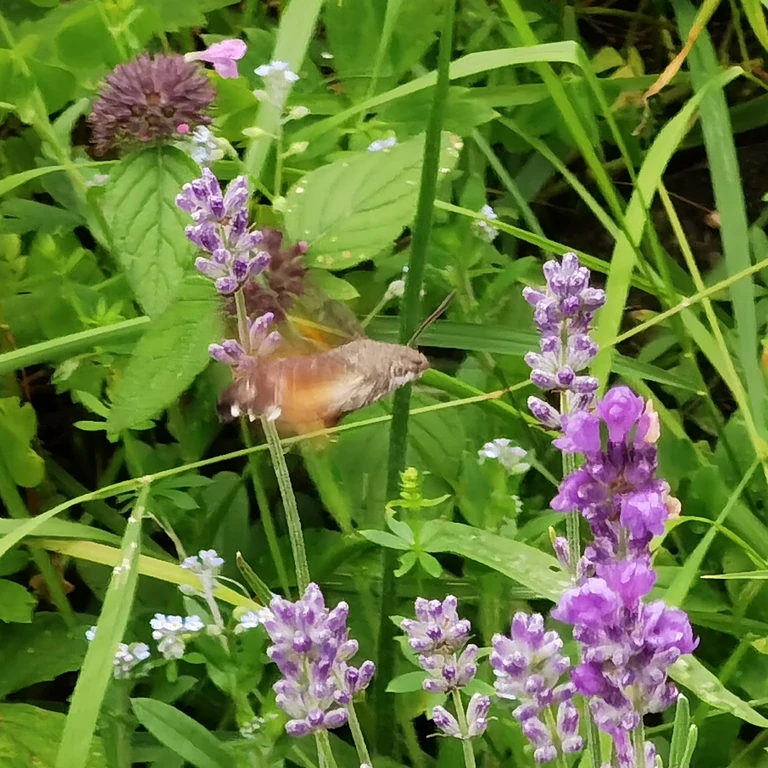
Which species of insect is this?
Macroglossum stellatarum
